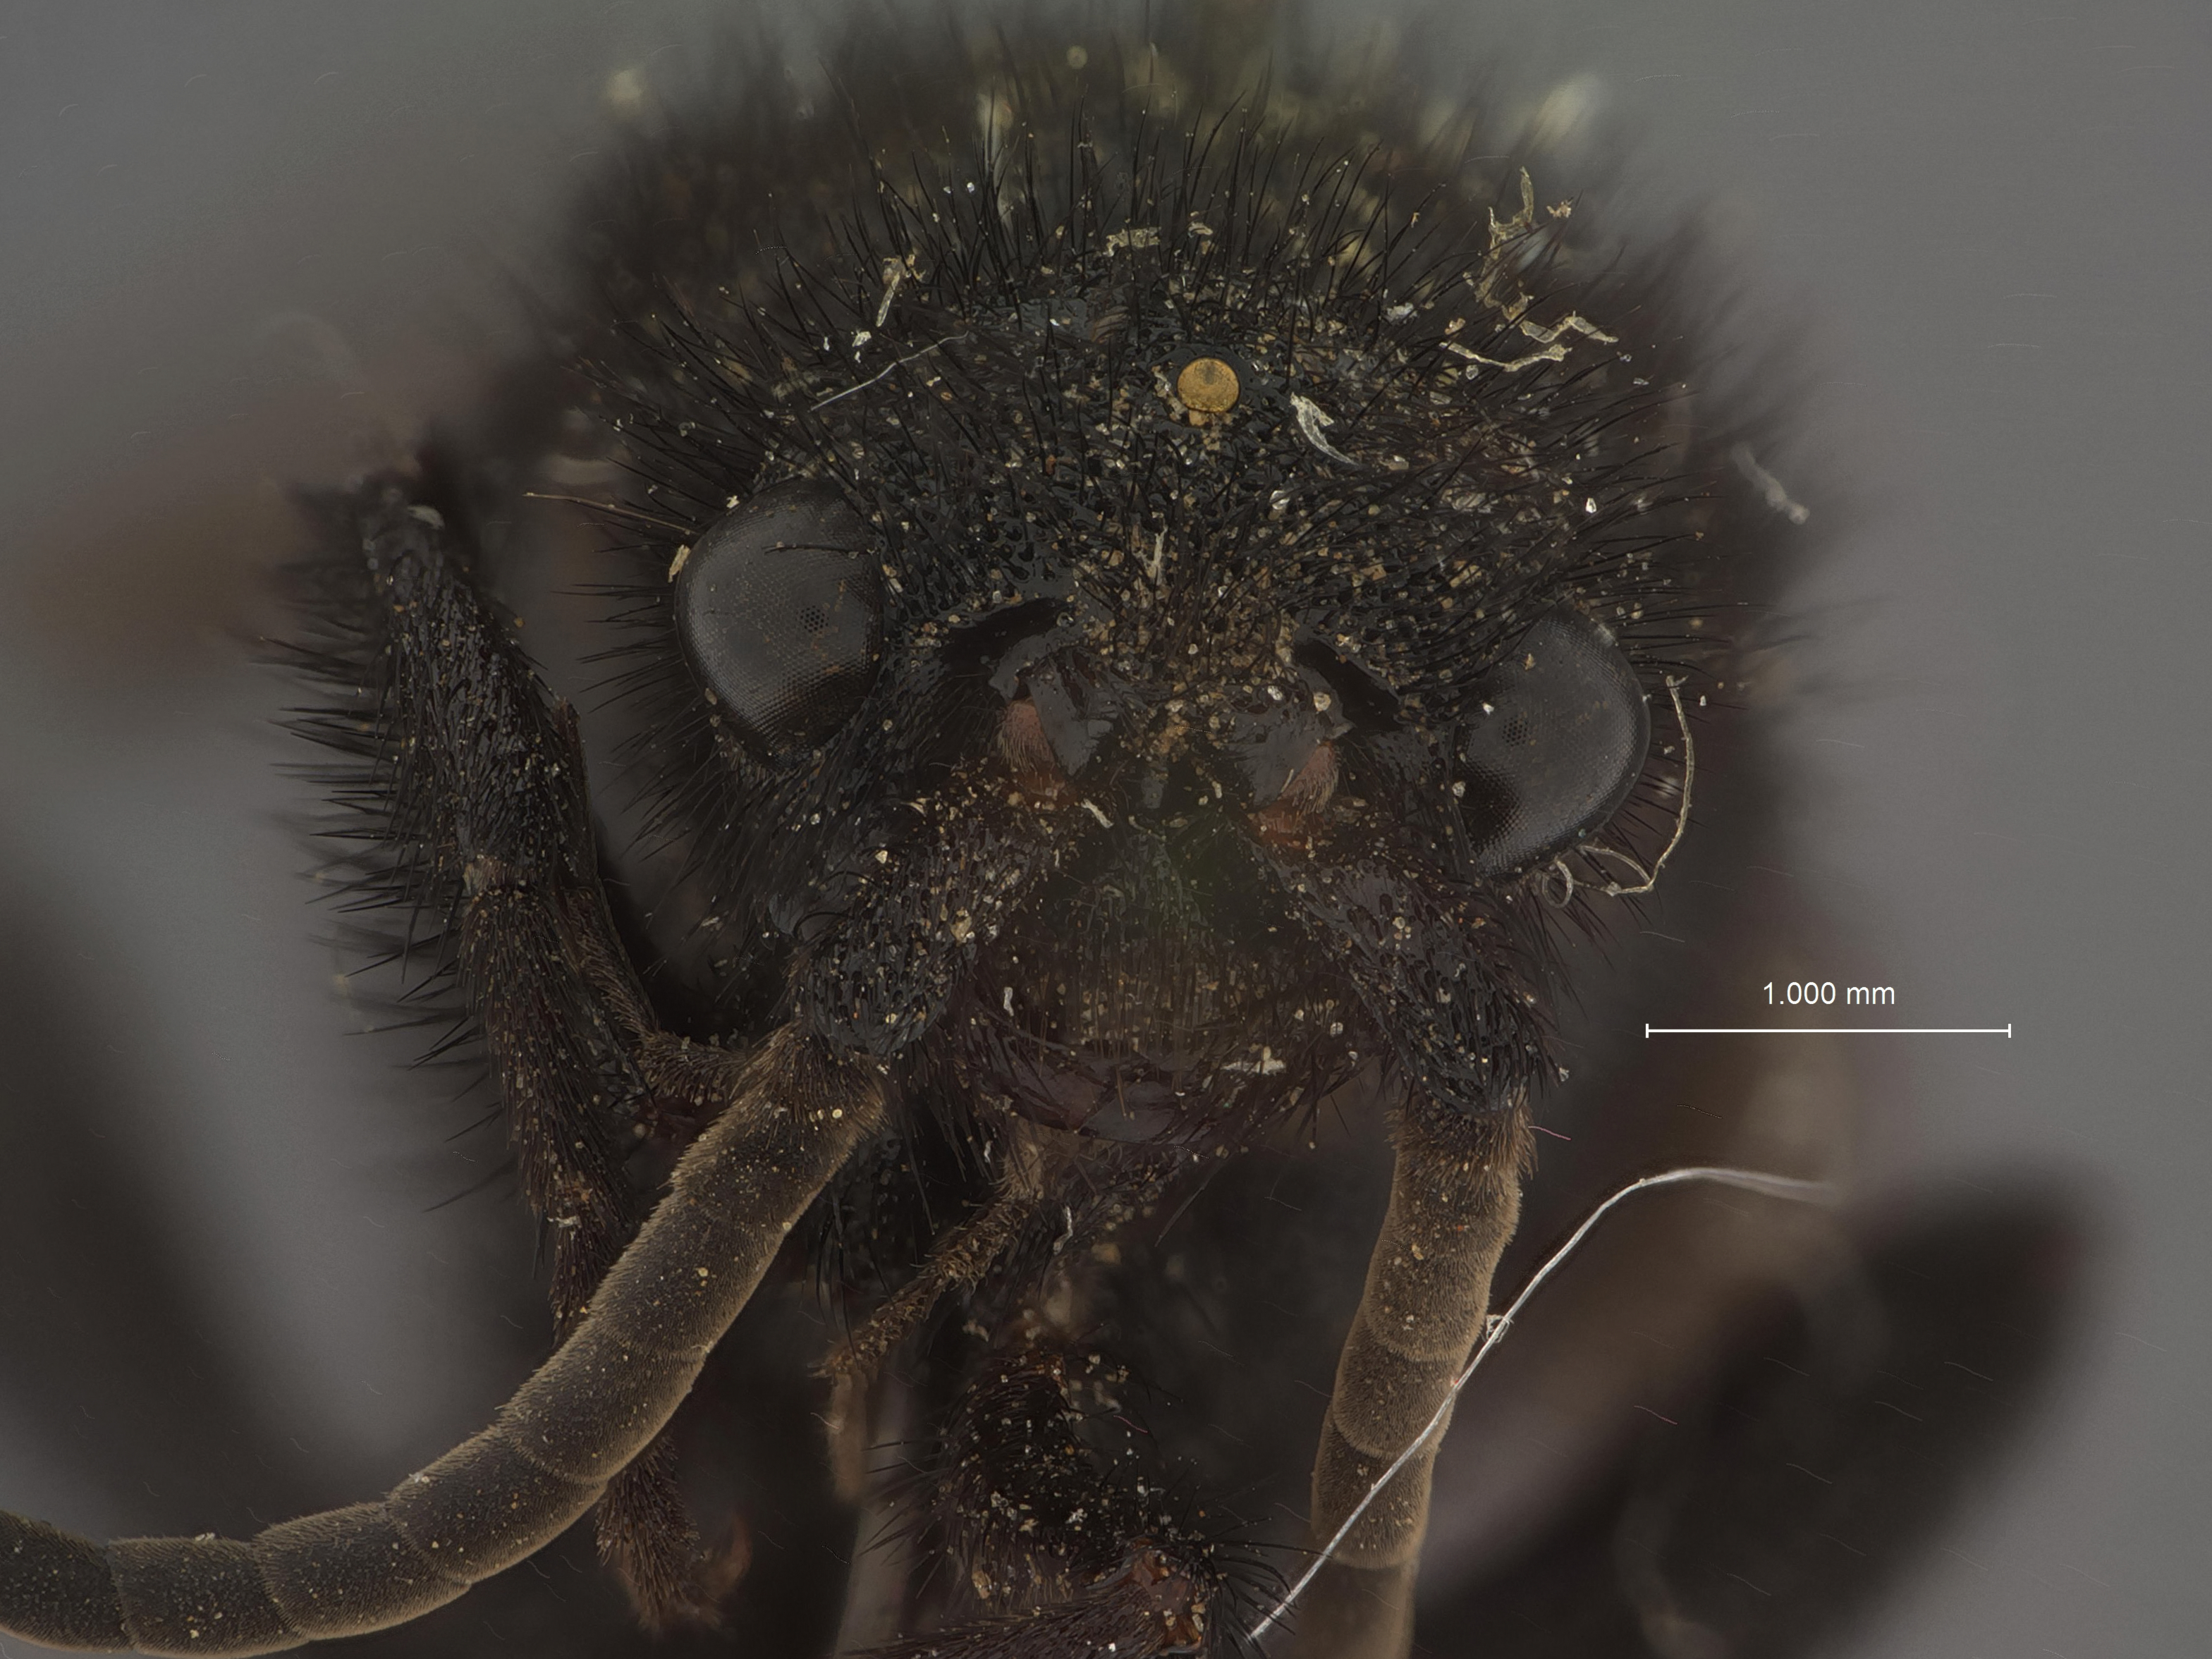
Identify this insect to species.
Pycnomutilla harmoniiformis
